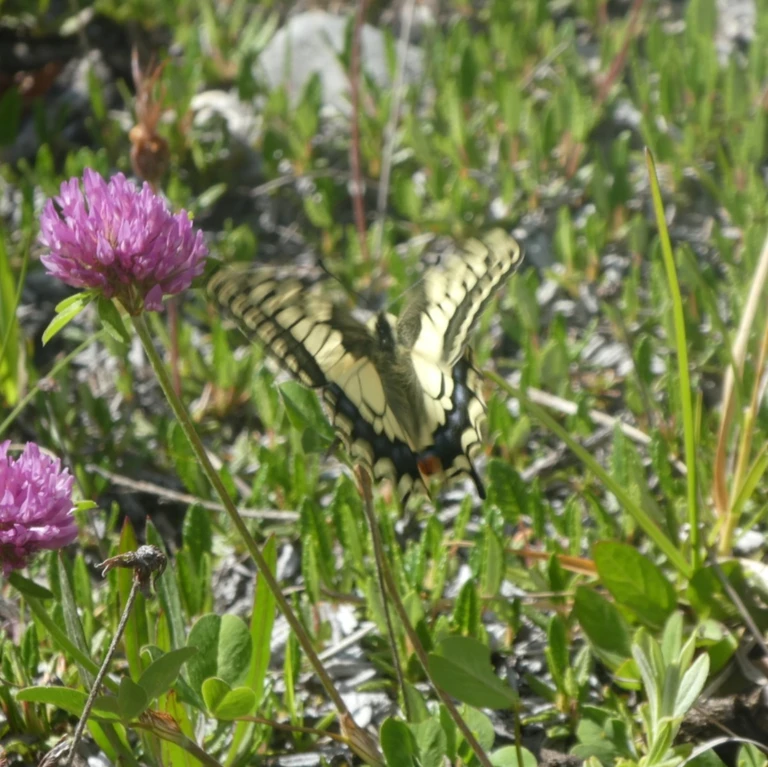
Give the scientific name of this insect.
Papilio machaon
